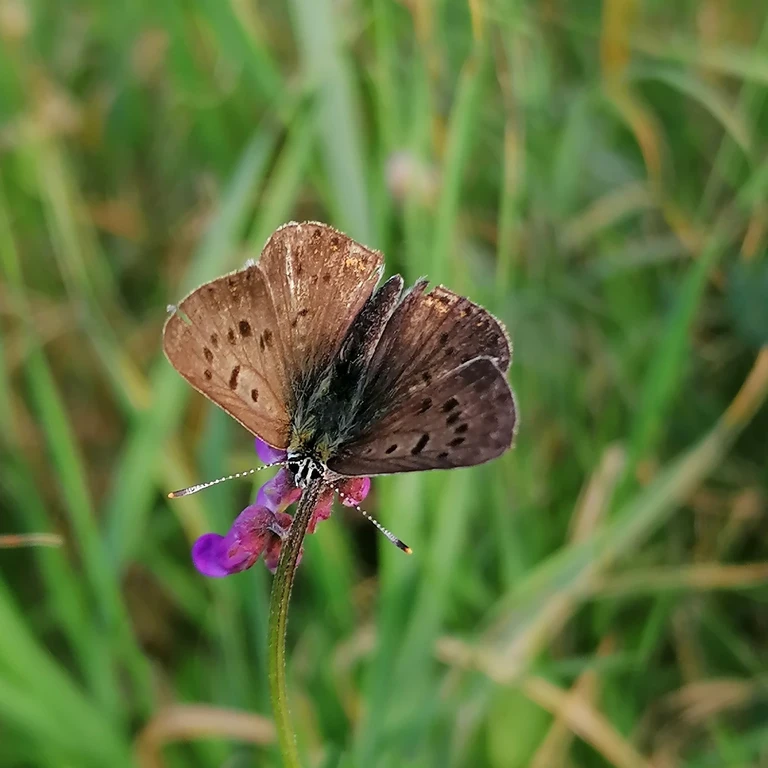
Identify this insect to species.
Lycaena tityrus (also Loweia tityrus)
